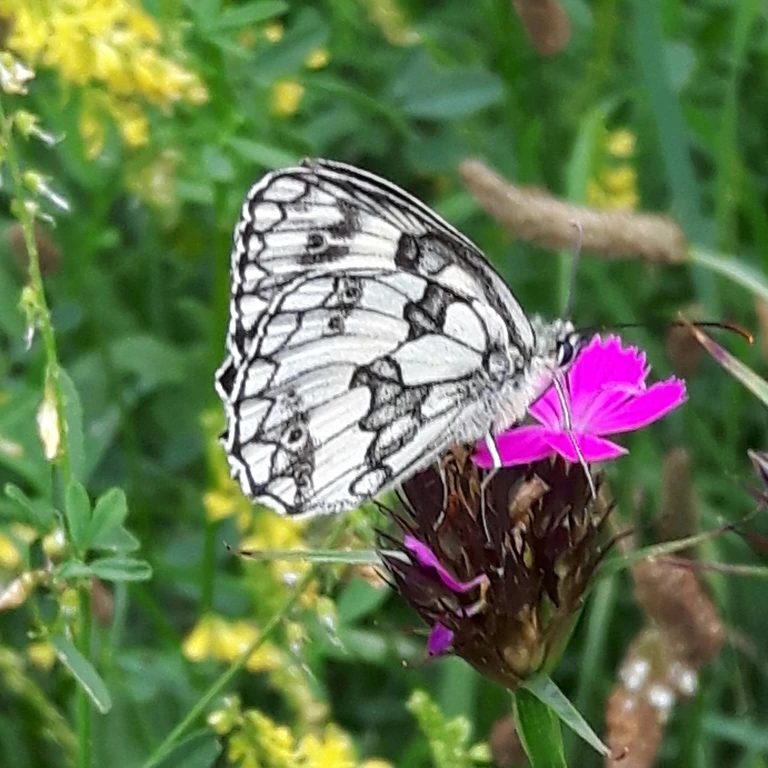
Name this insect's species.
Melanargia galathea
